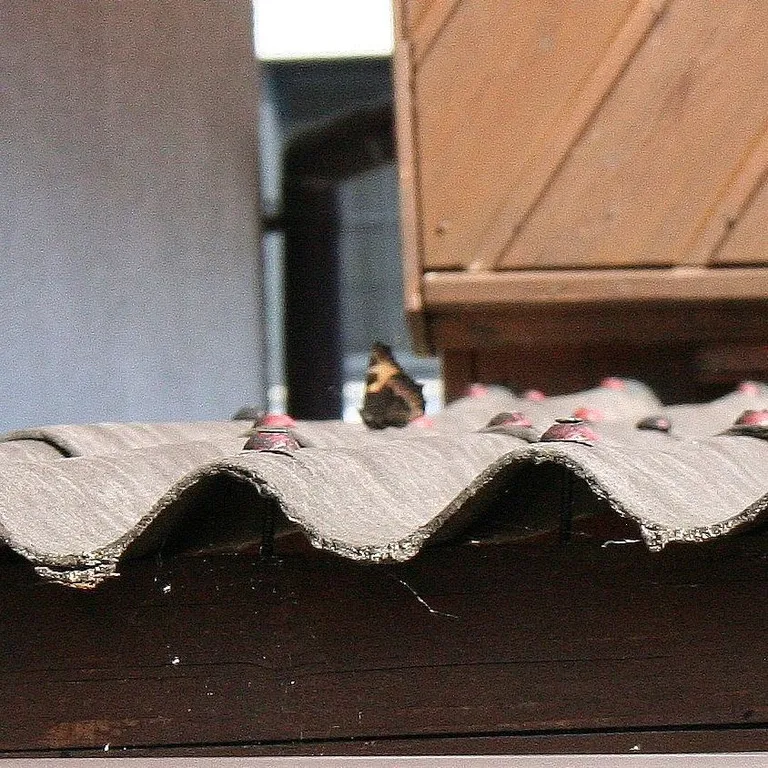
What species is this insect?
Aglais urticae
